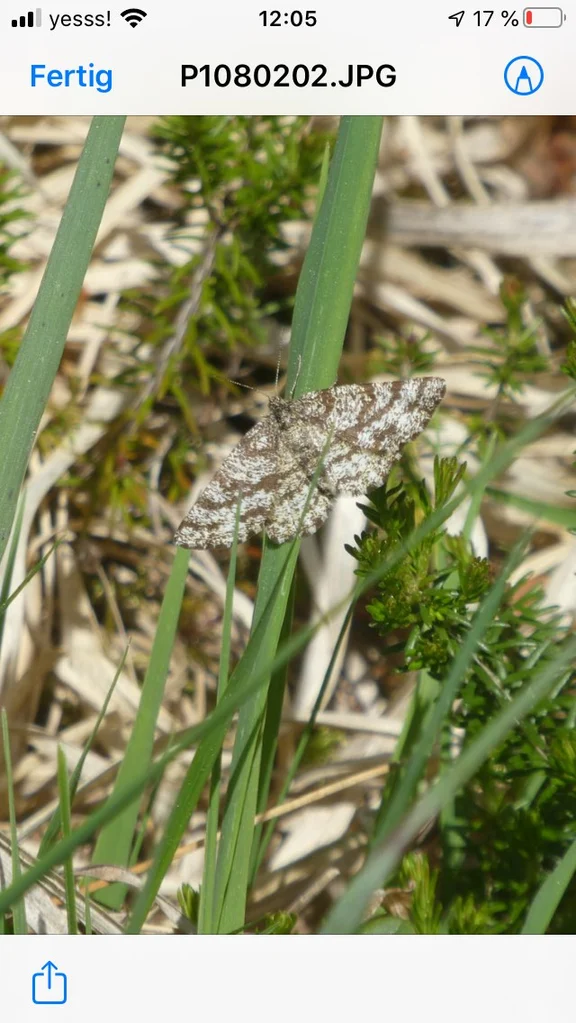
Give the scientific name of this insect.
Ematurga atomaria
